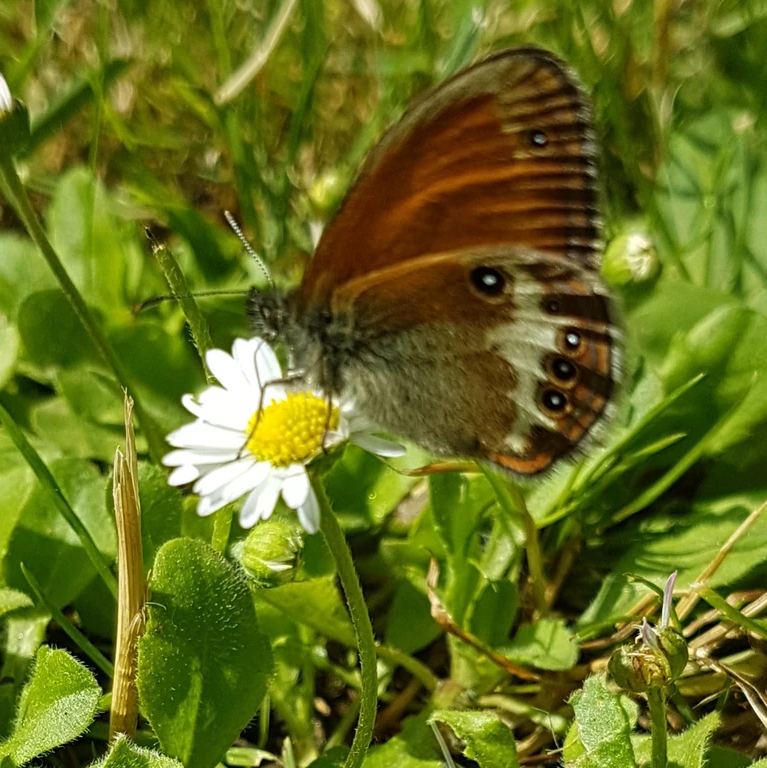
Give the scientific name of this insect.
Coenonympha arcania
